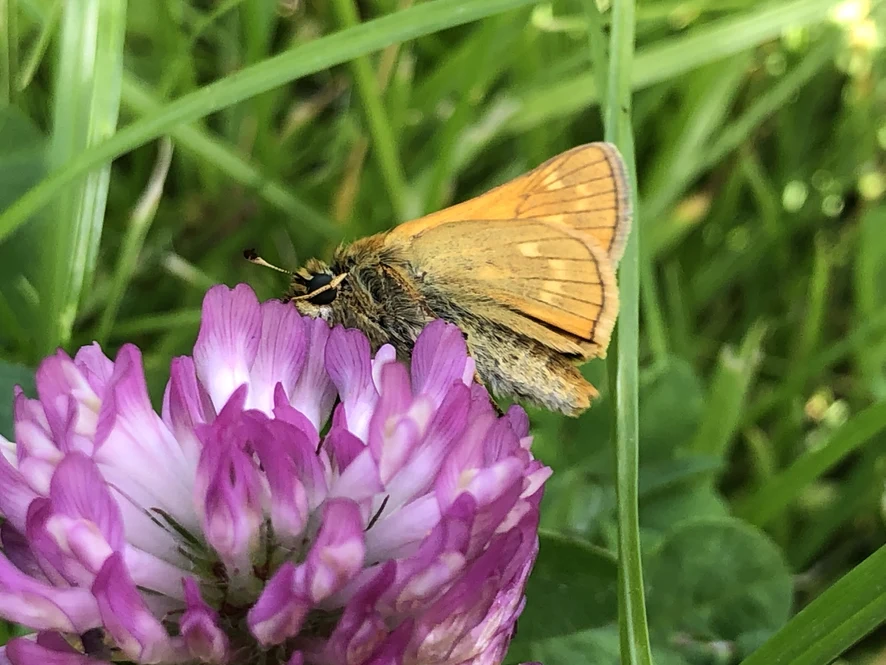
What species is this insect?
Ochlodes sylvanus (also Ochlodes venata)
